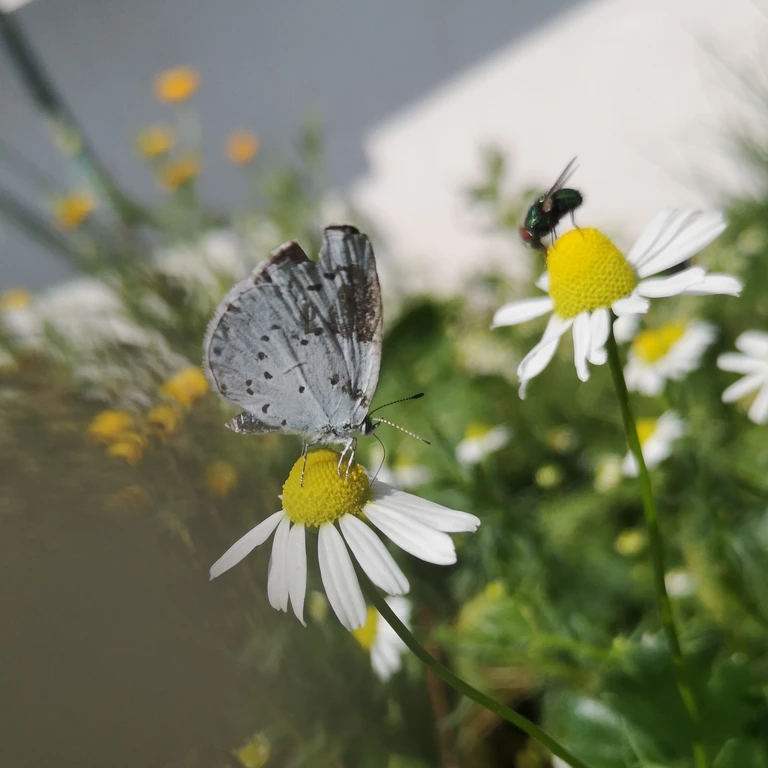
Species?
Celastrina argiolus
